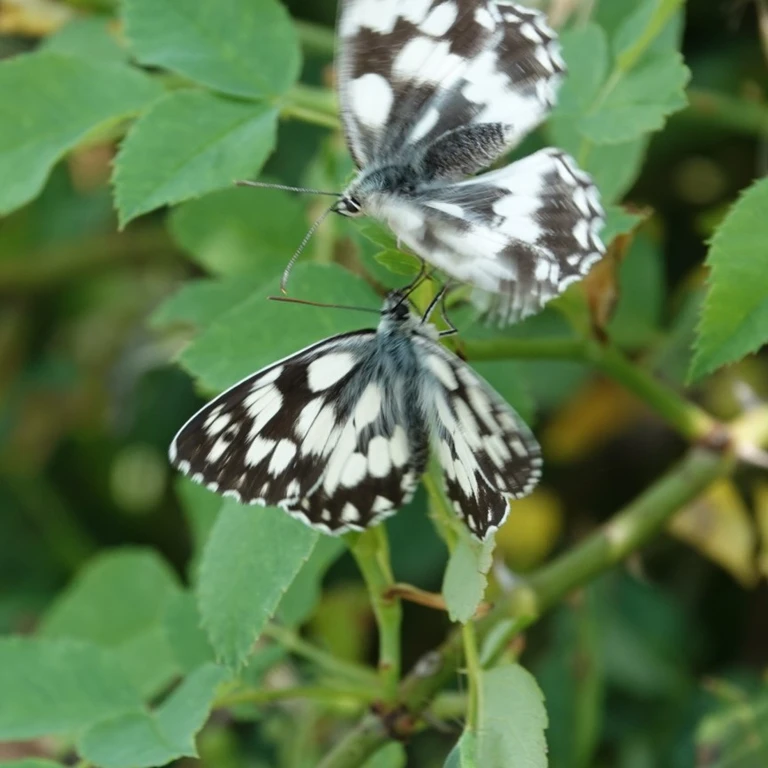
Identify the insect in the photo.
Melanargia galathea
